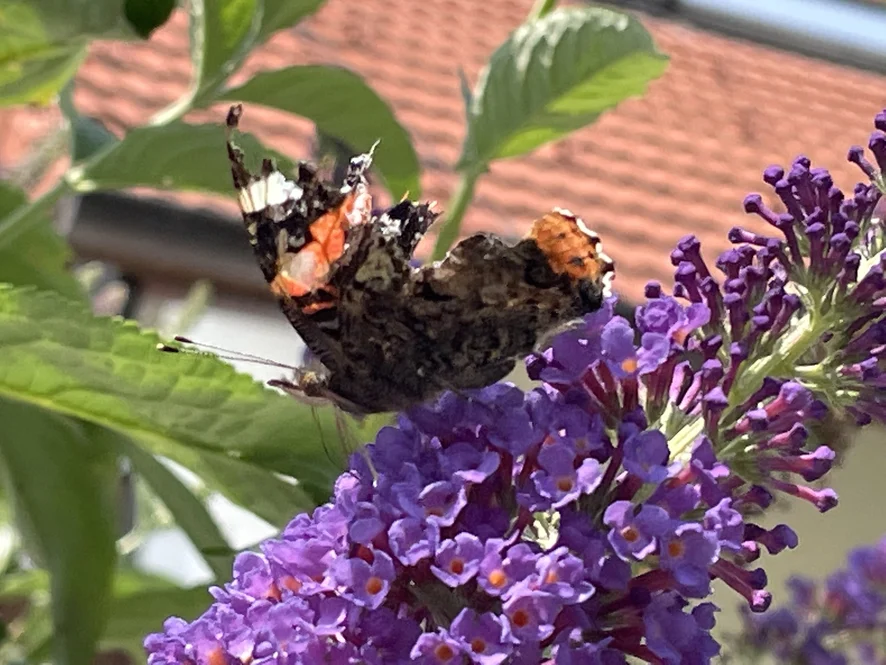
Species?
Vanessa atalanta
